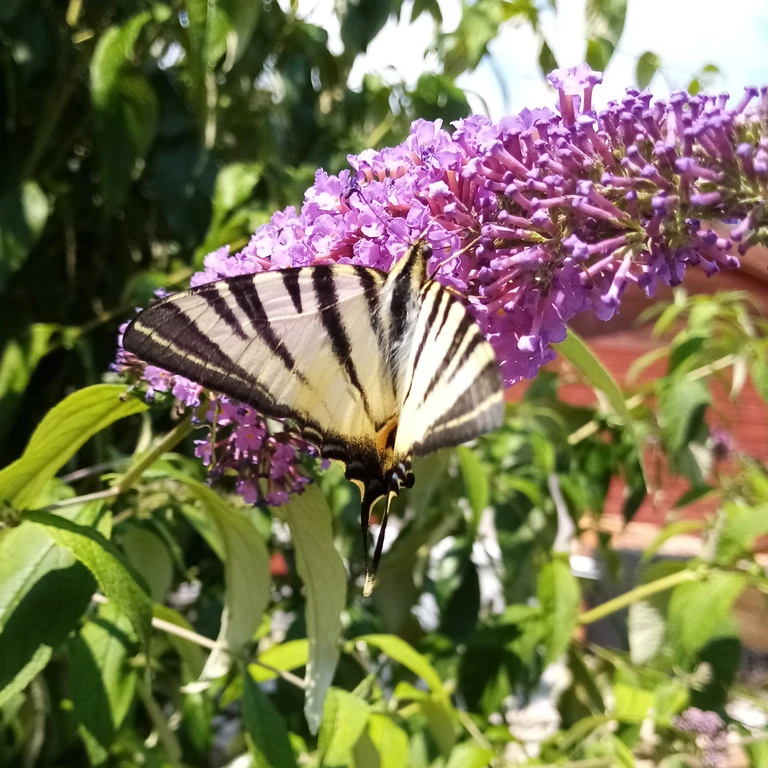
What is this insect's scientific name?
Iphiclides podalirius
